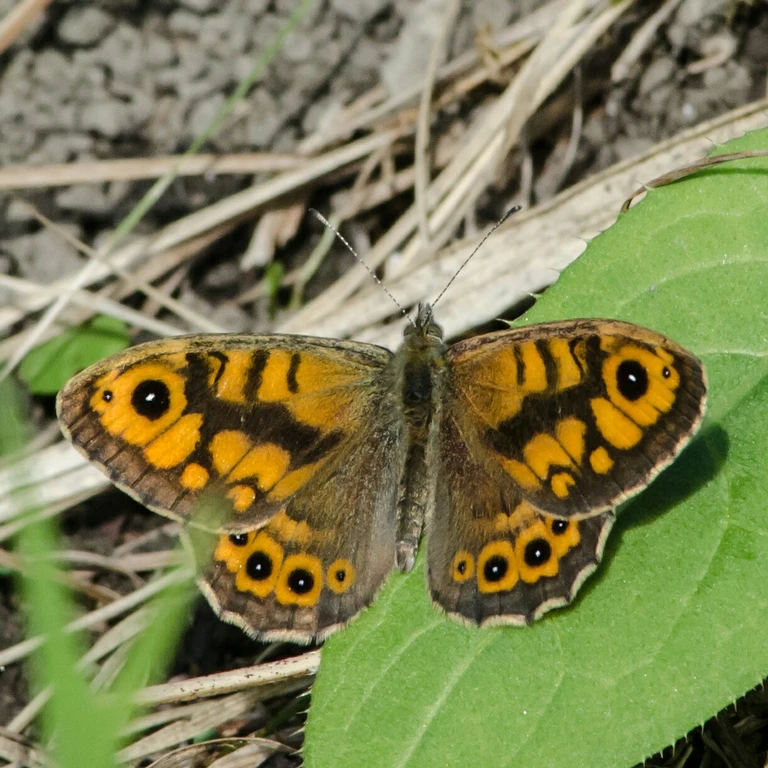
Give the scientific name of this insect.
Lasiommata megera (also Pararge megera)
